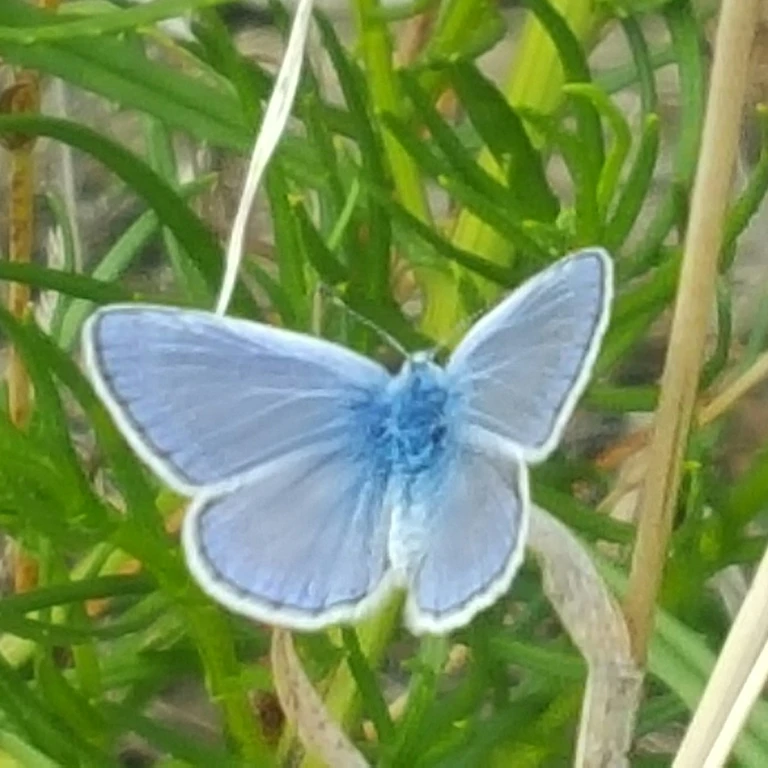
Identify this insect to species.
Polyommatus icarus
